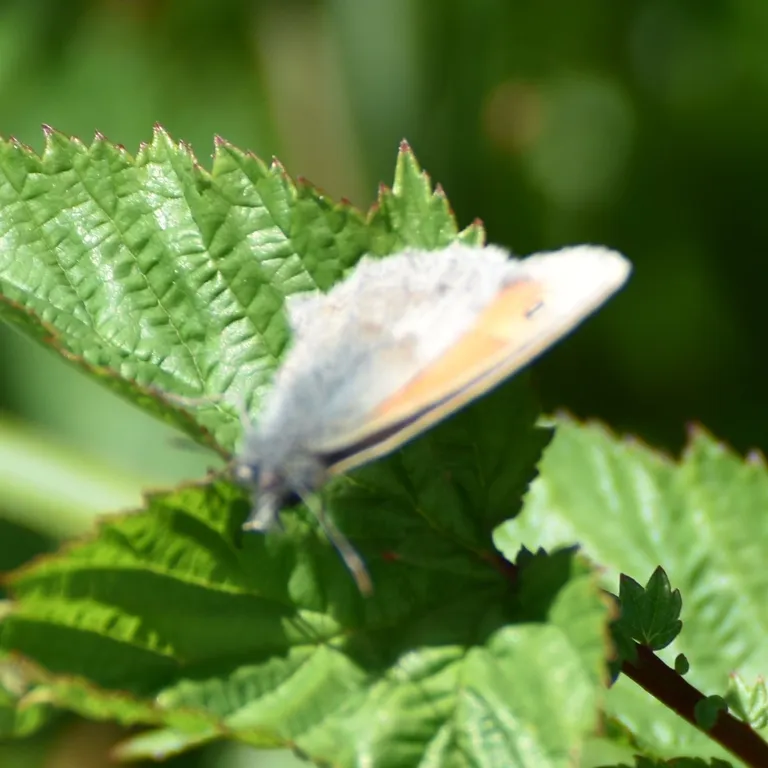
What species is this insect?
Coenonympha pamphilus
